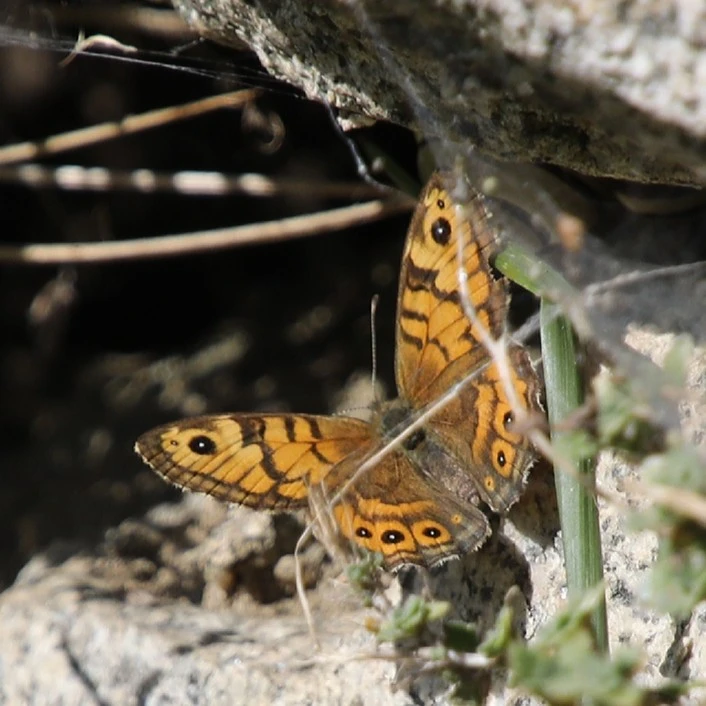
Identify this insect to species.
Lasiommata megera (also Pararge megera)
